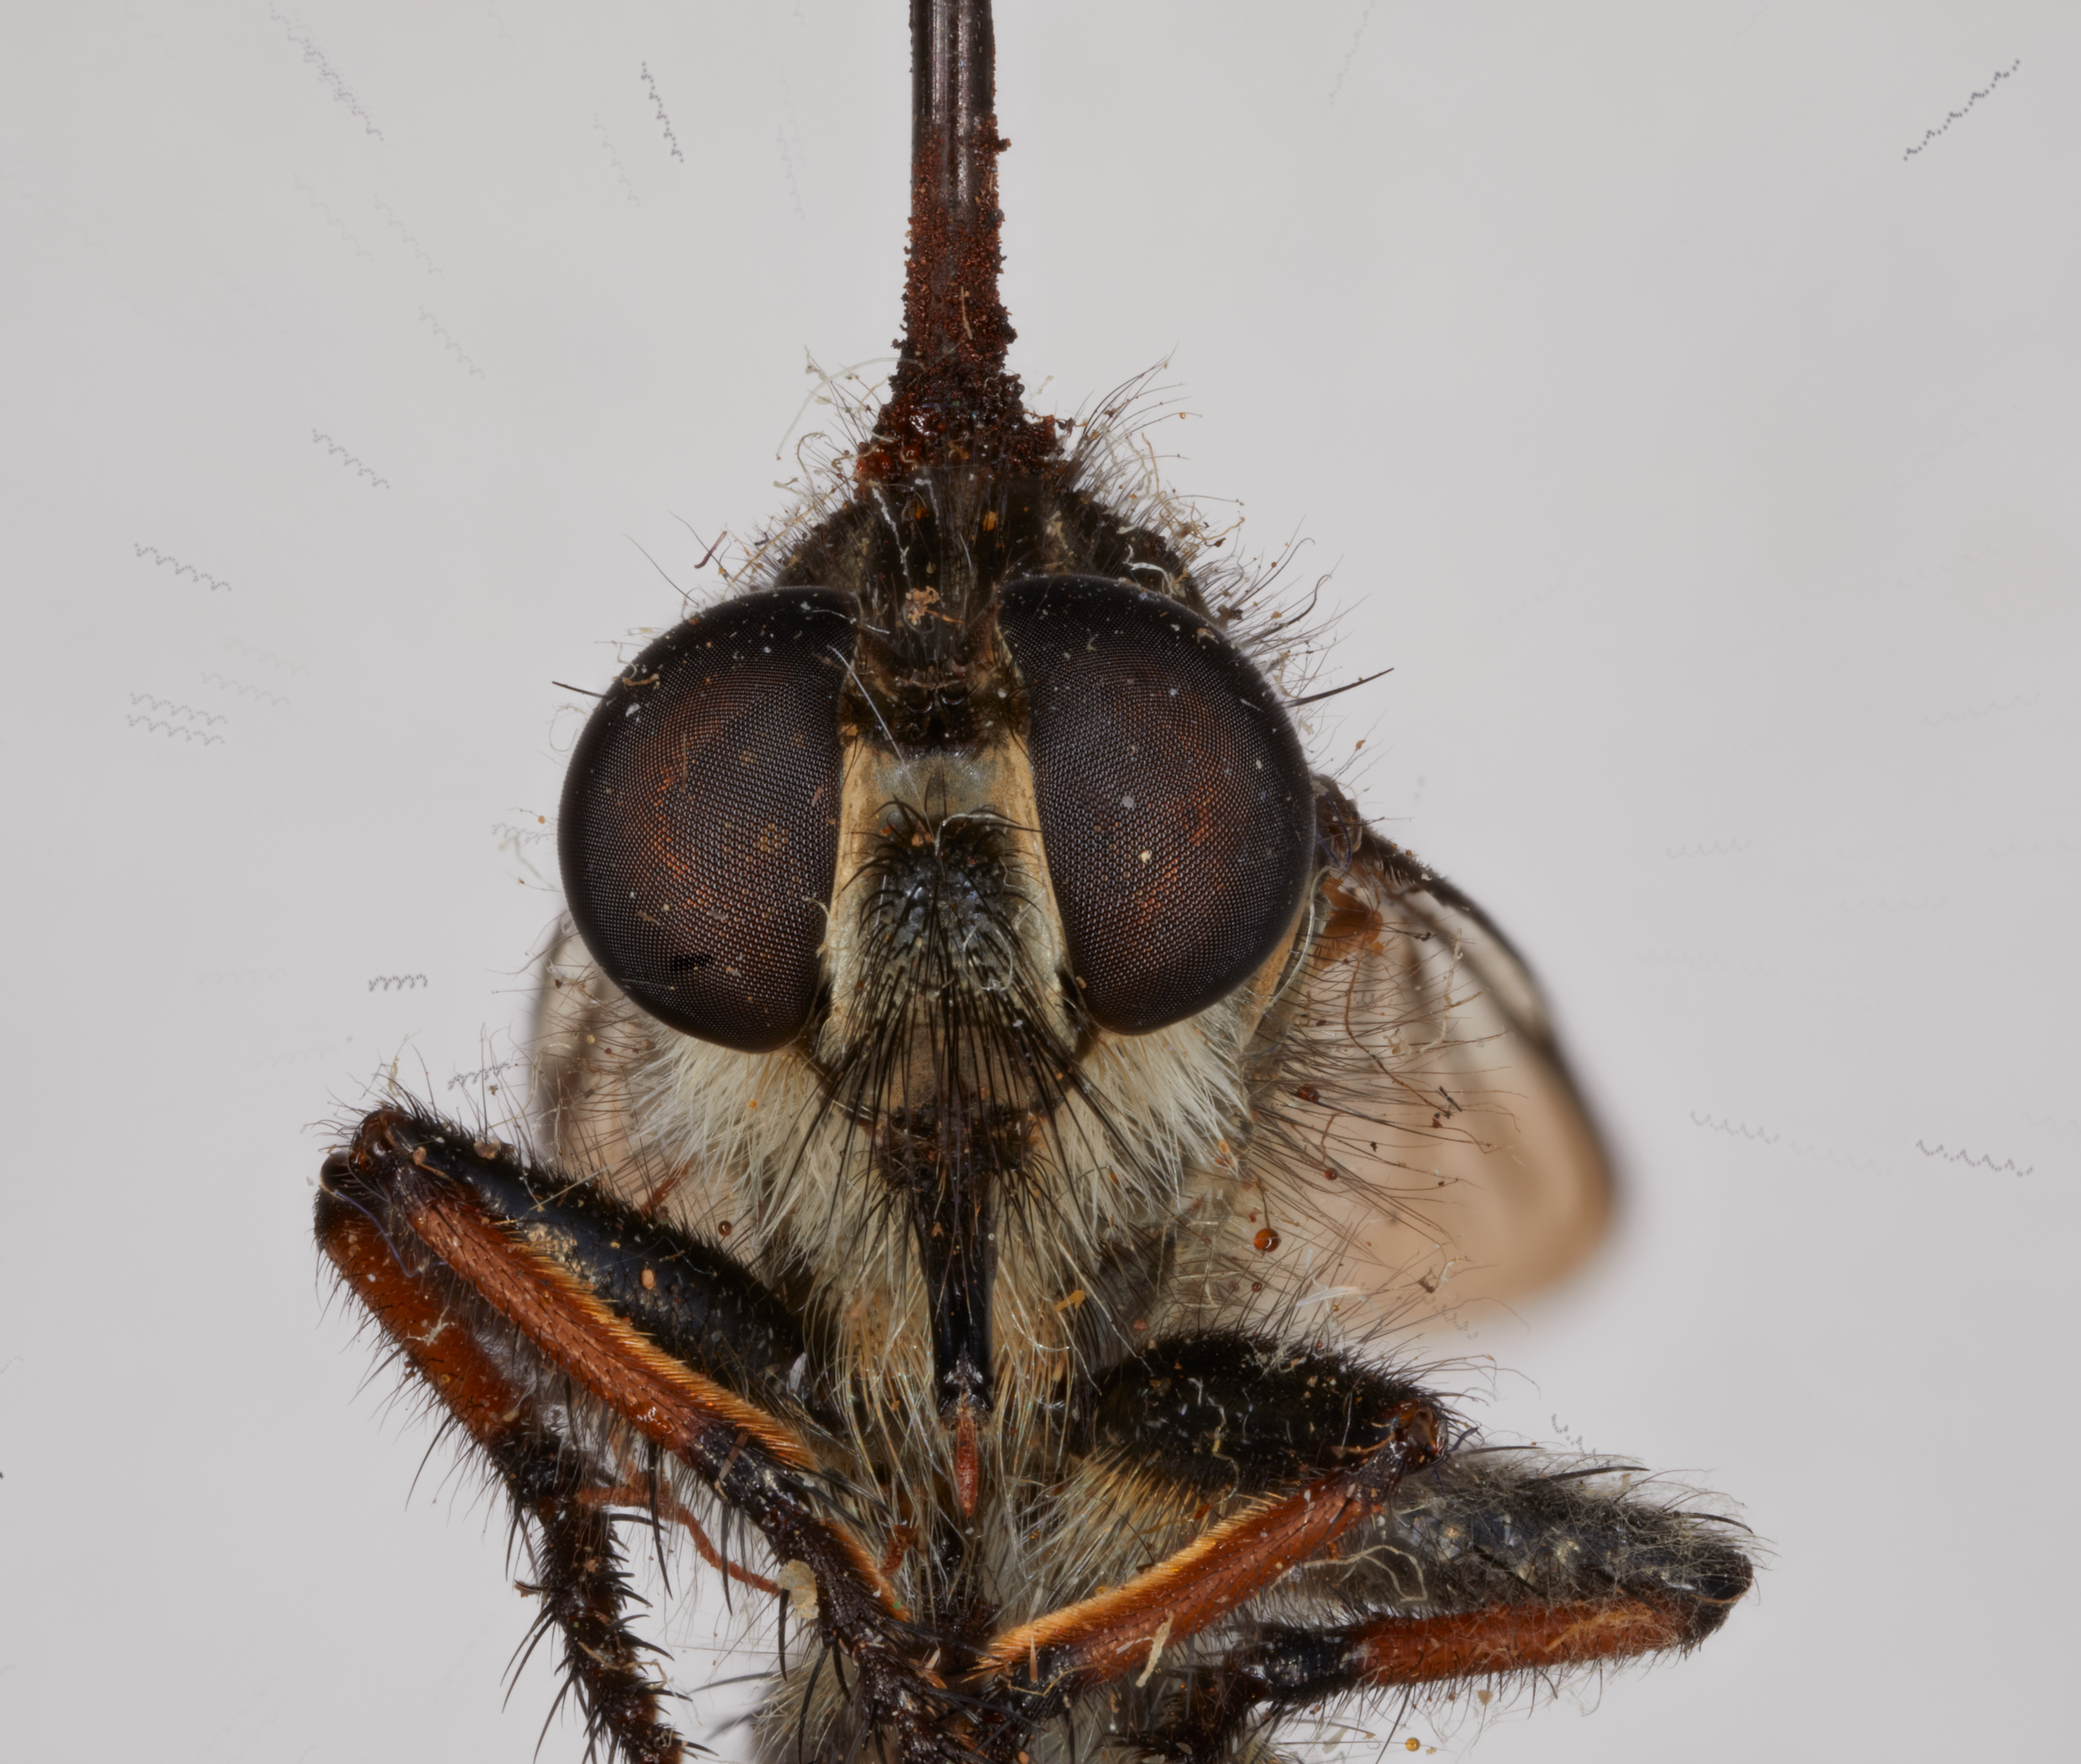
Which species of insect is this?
Erax pilosulus
